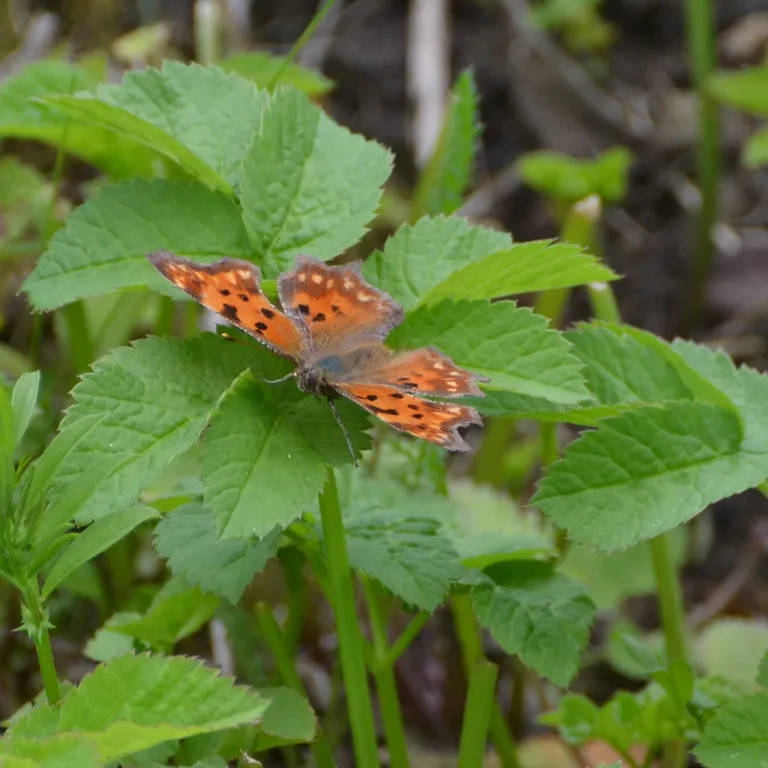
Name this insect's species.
Polygonia c-album
